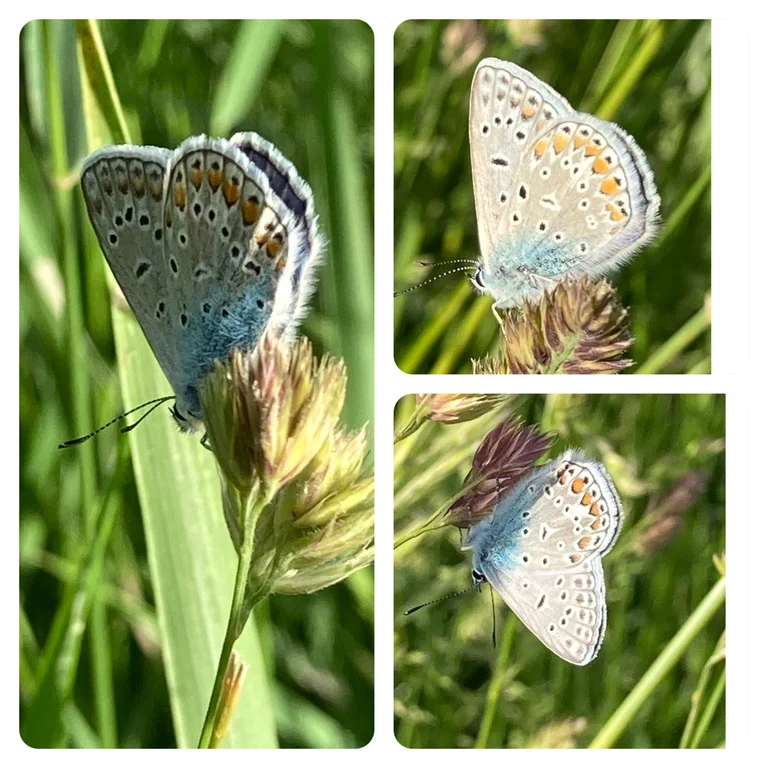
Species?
Polyommatus icarus
